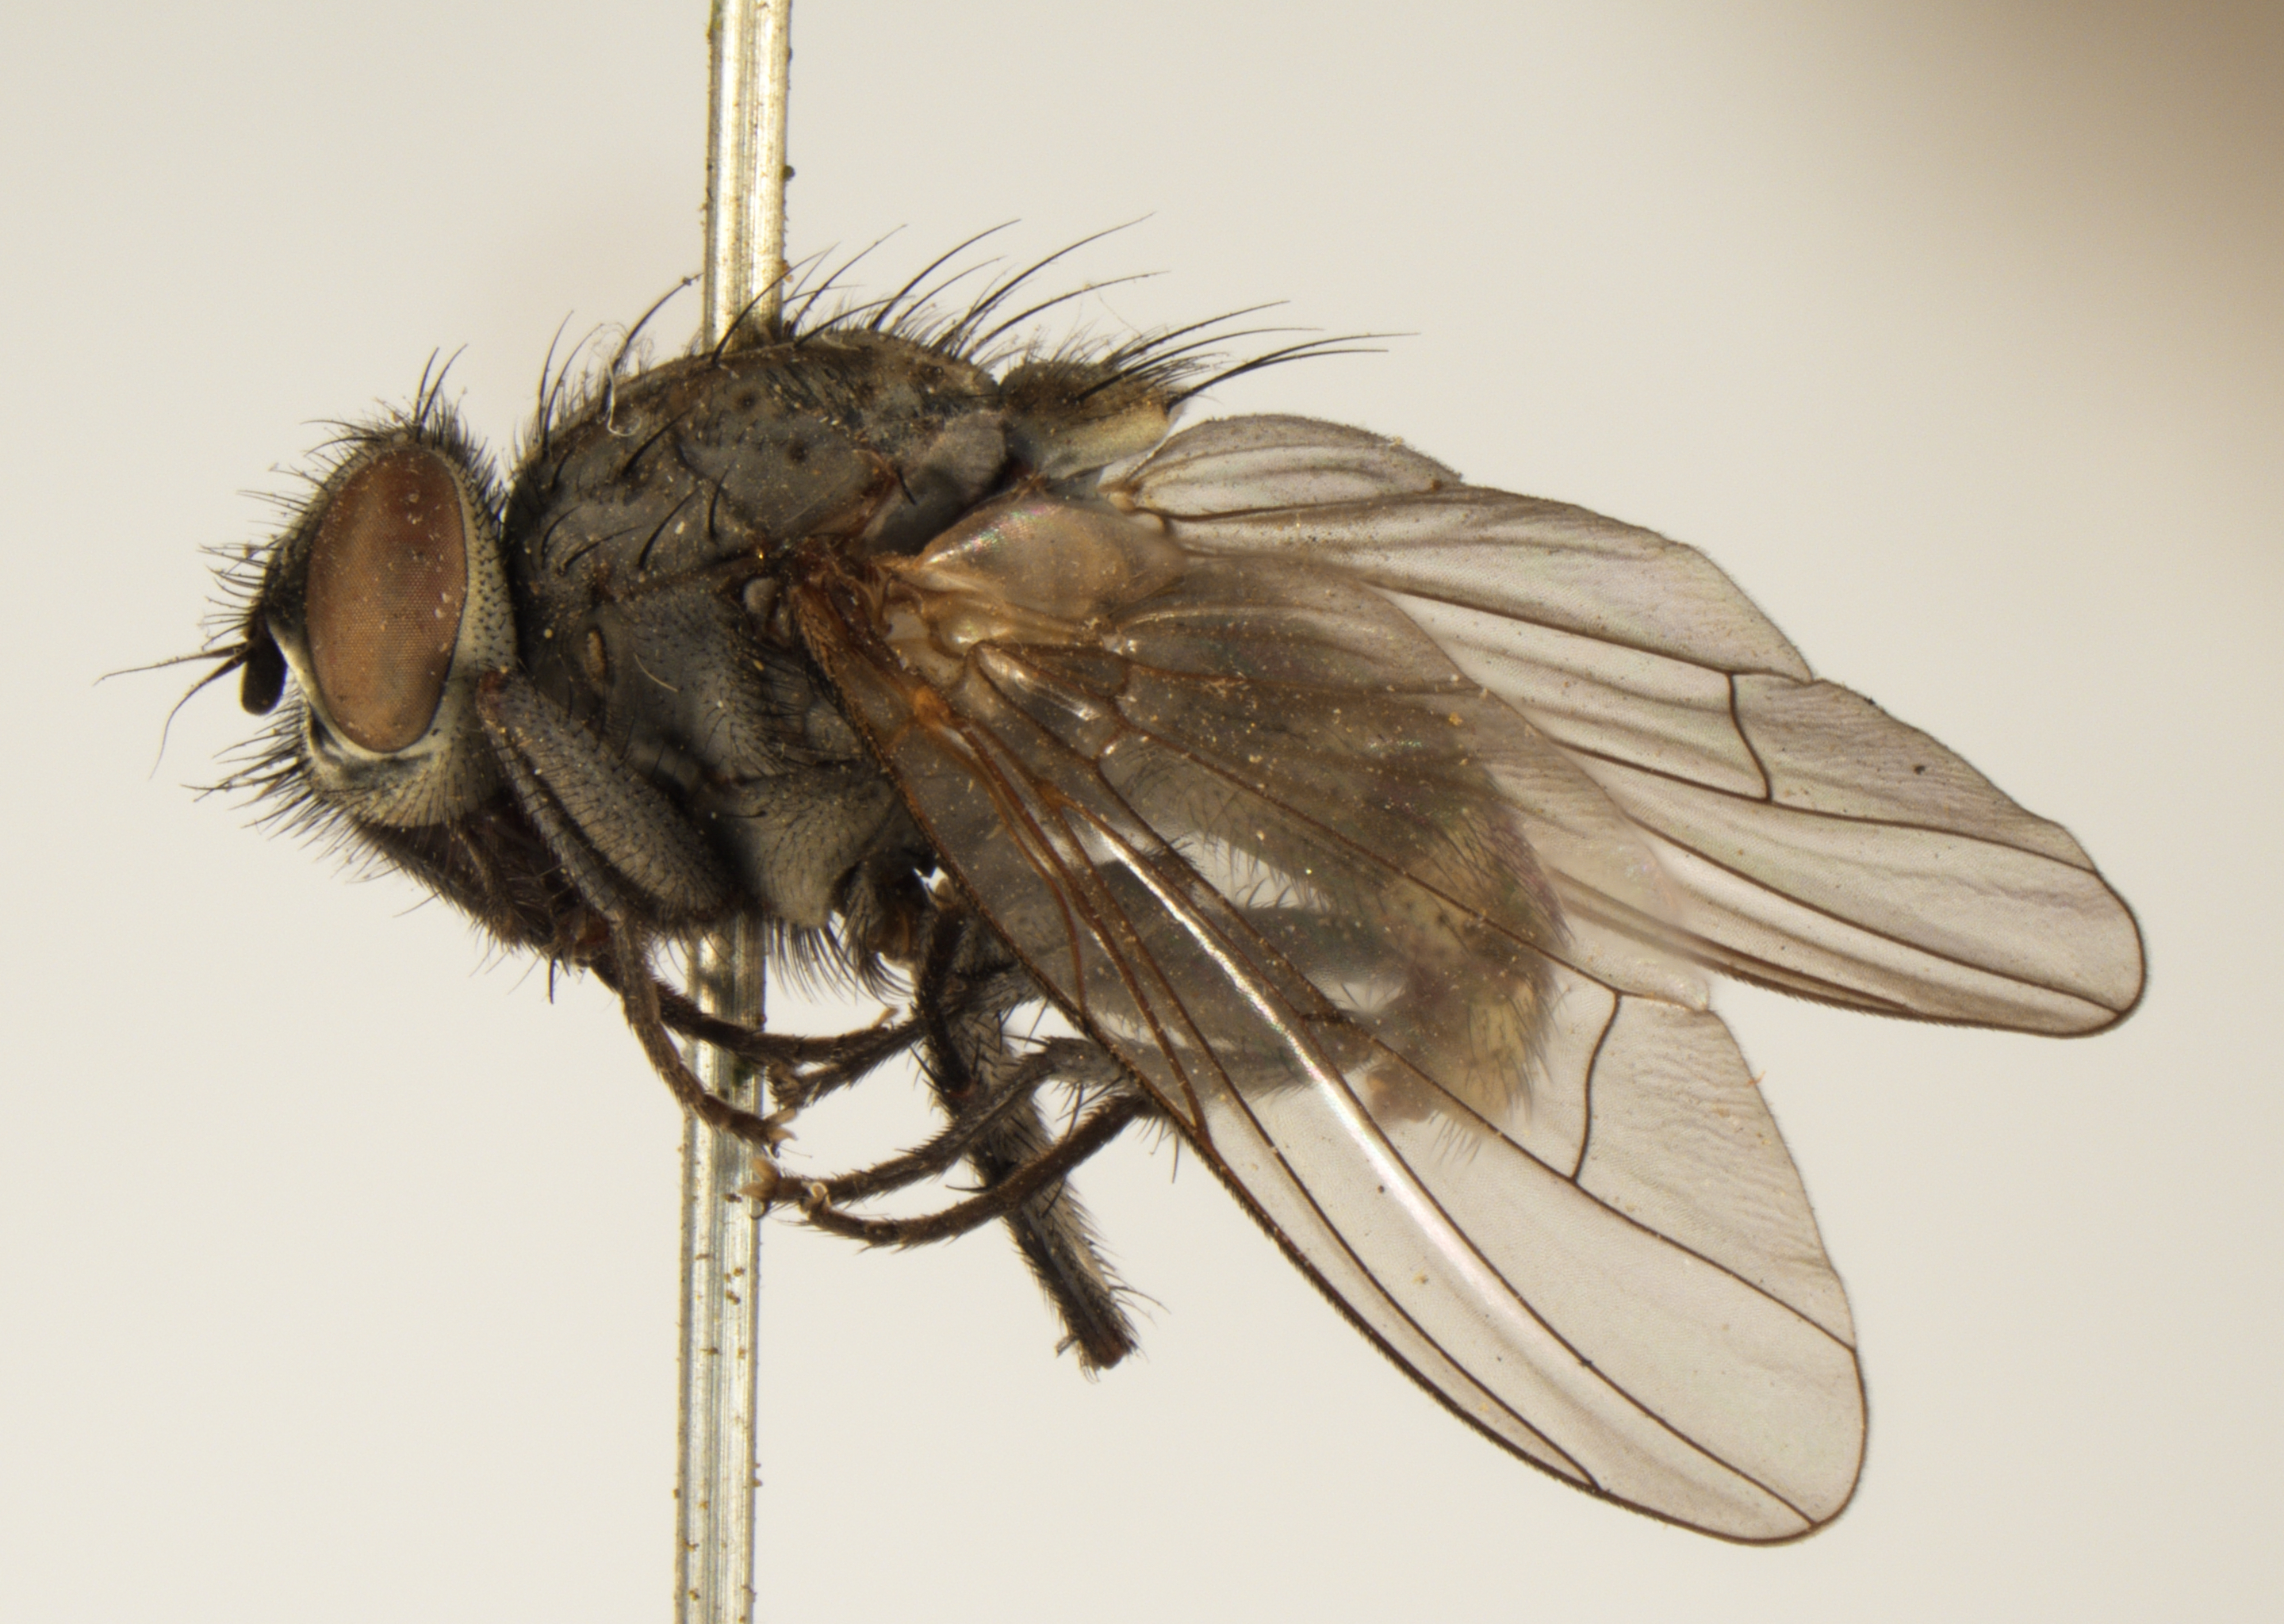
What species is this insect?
Limnophora aequifrons (also Lispoides aequifrons)
